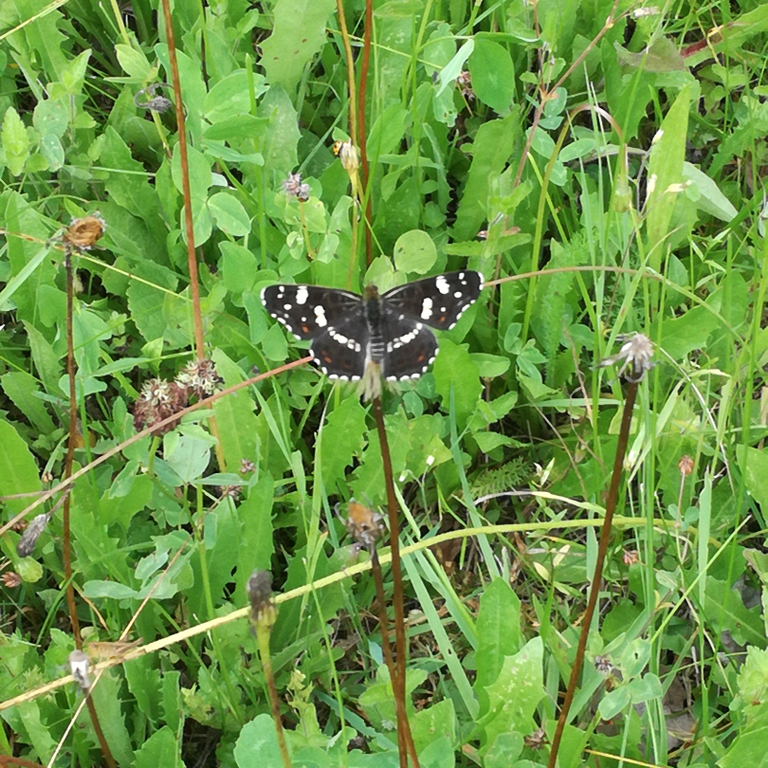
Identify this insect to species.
Araschnia levana
